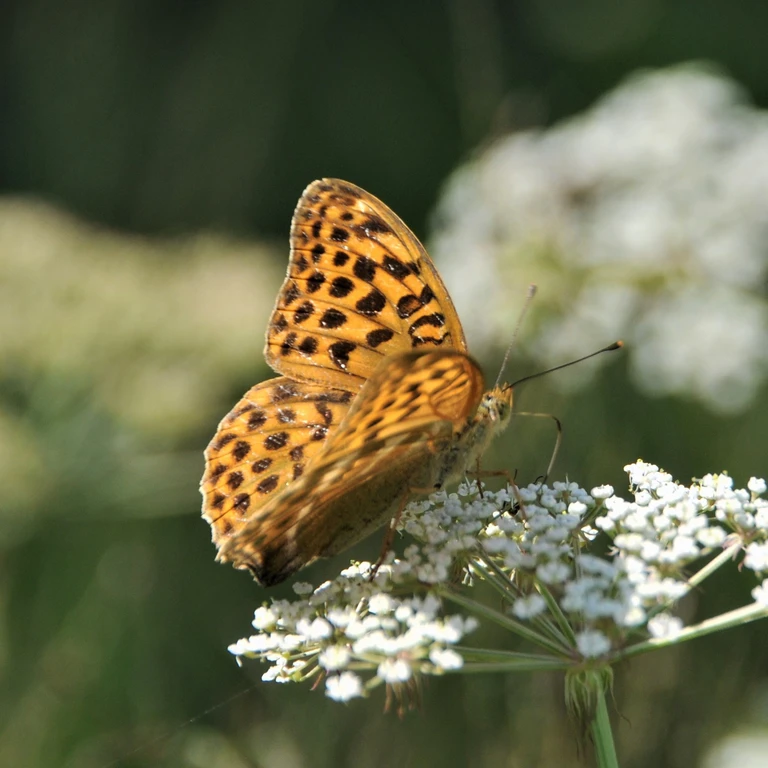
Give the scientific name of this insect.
Argynnis paphia
